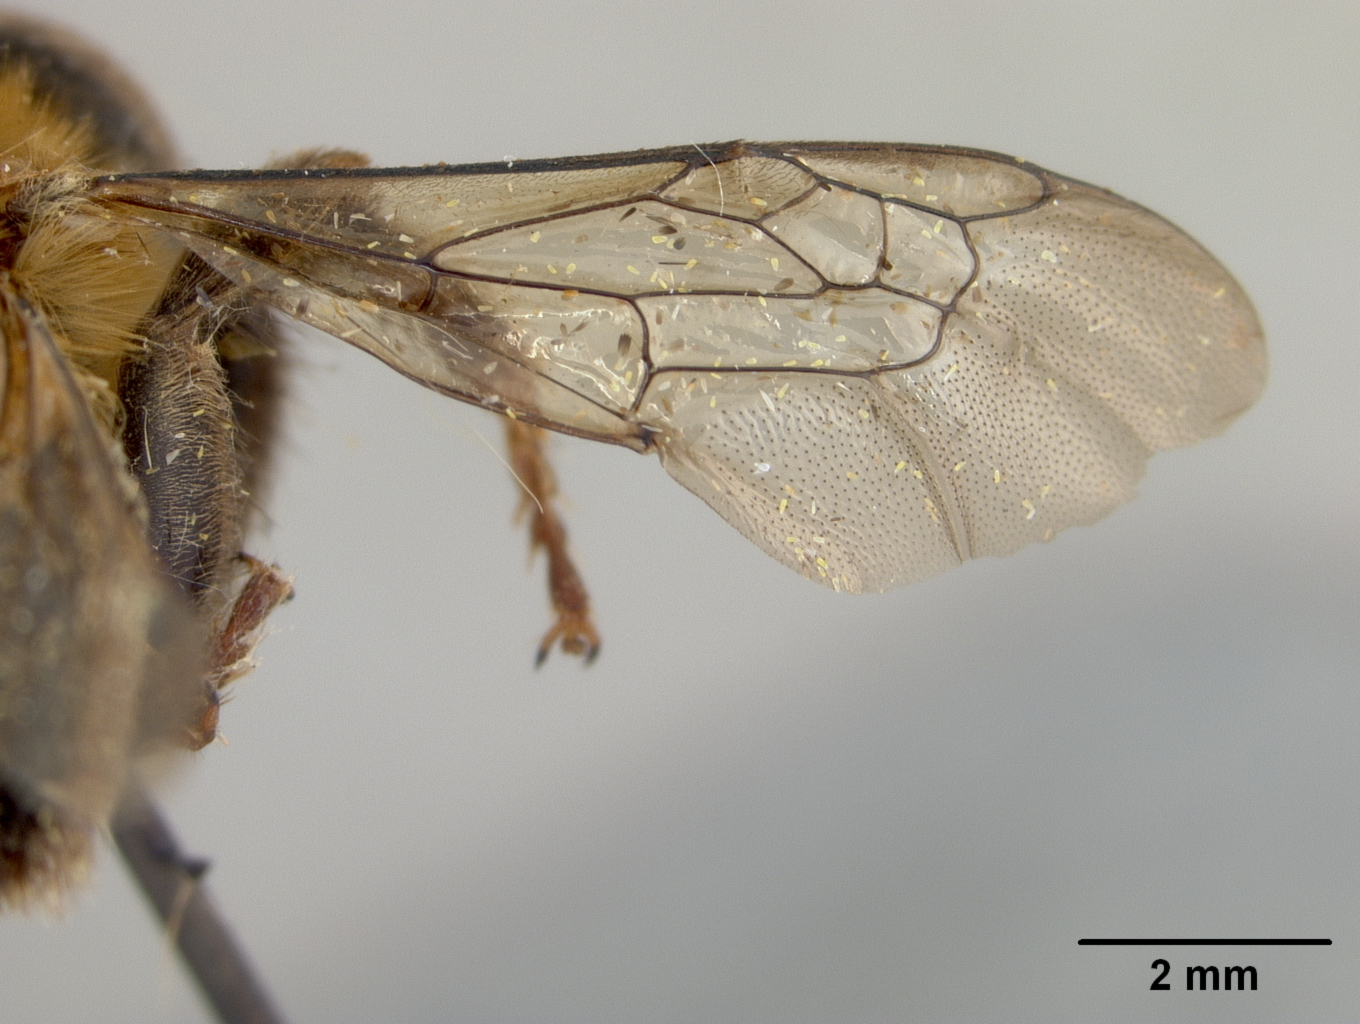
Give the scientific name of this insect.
Anthophora abjuncta
